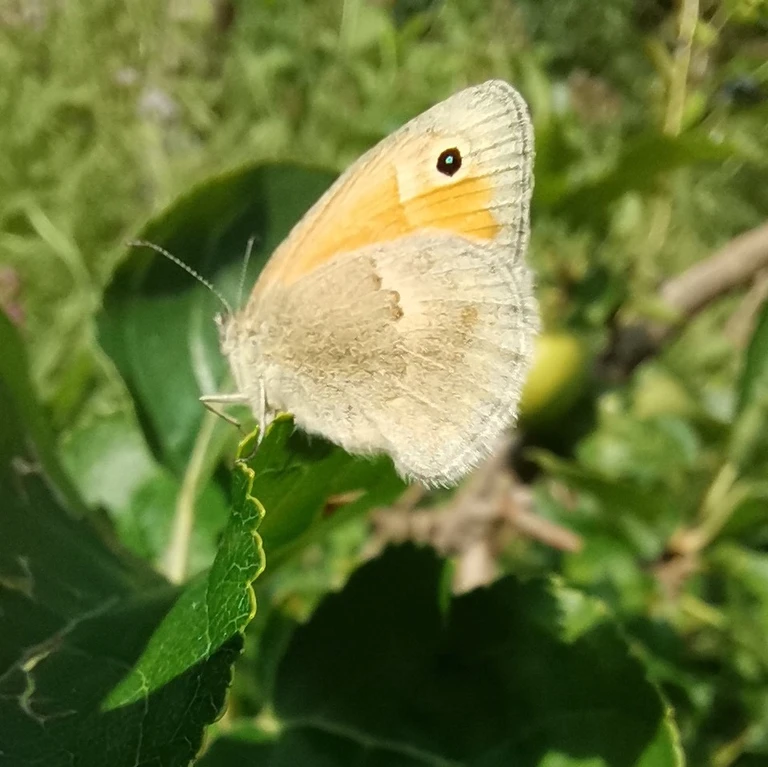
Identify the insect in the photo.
Coenonympha pamphilus
